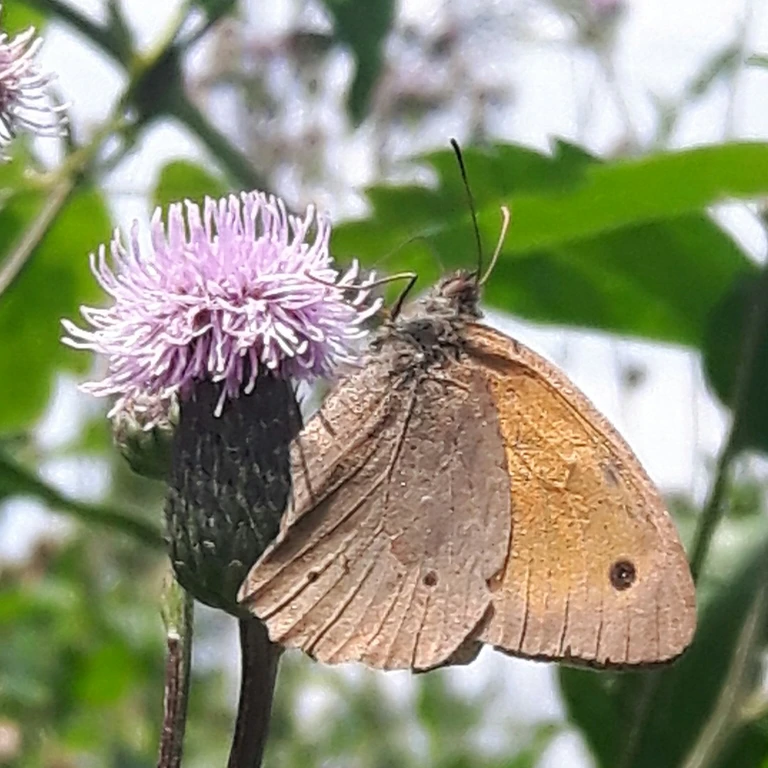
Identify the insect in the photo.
Maniola jurtina
